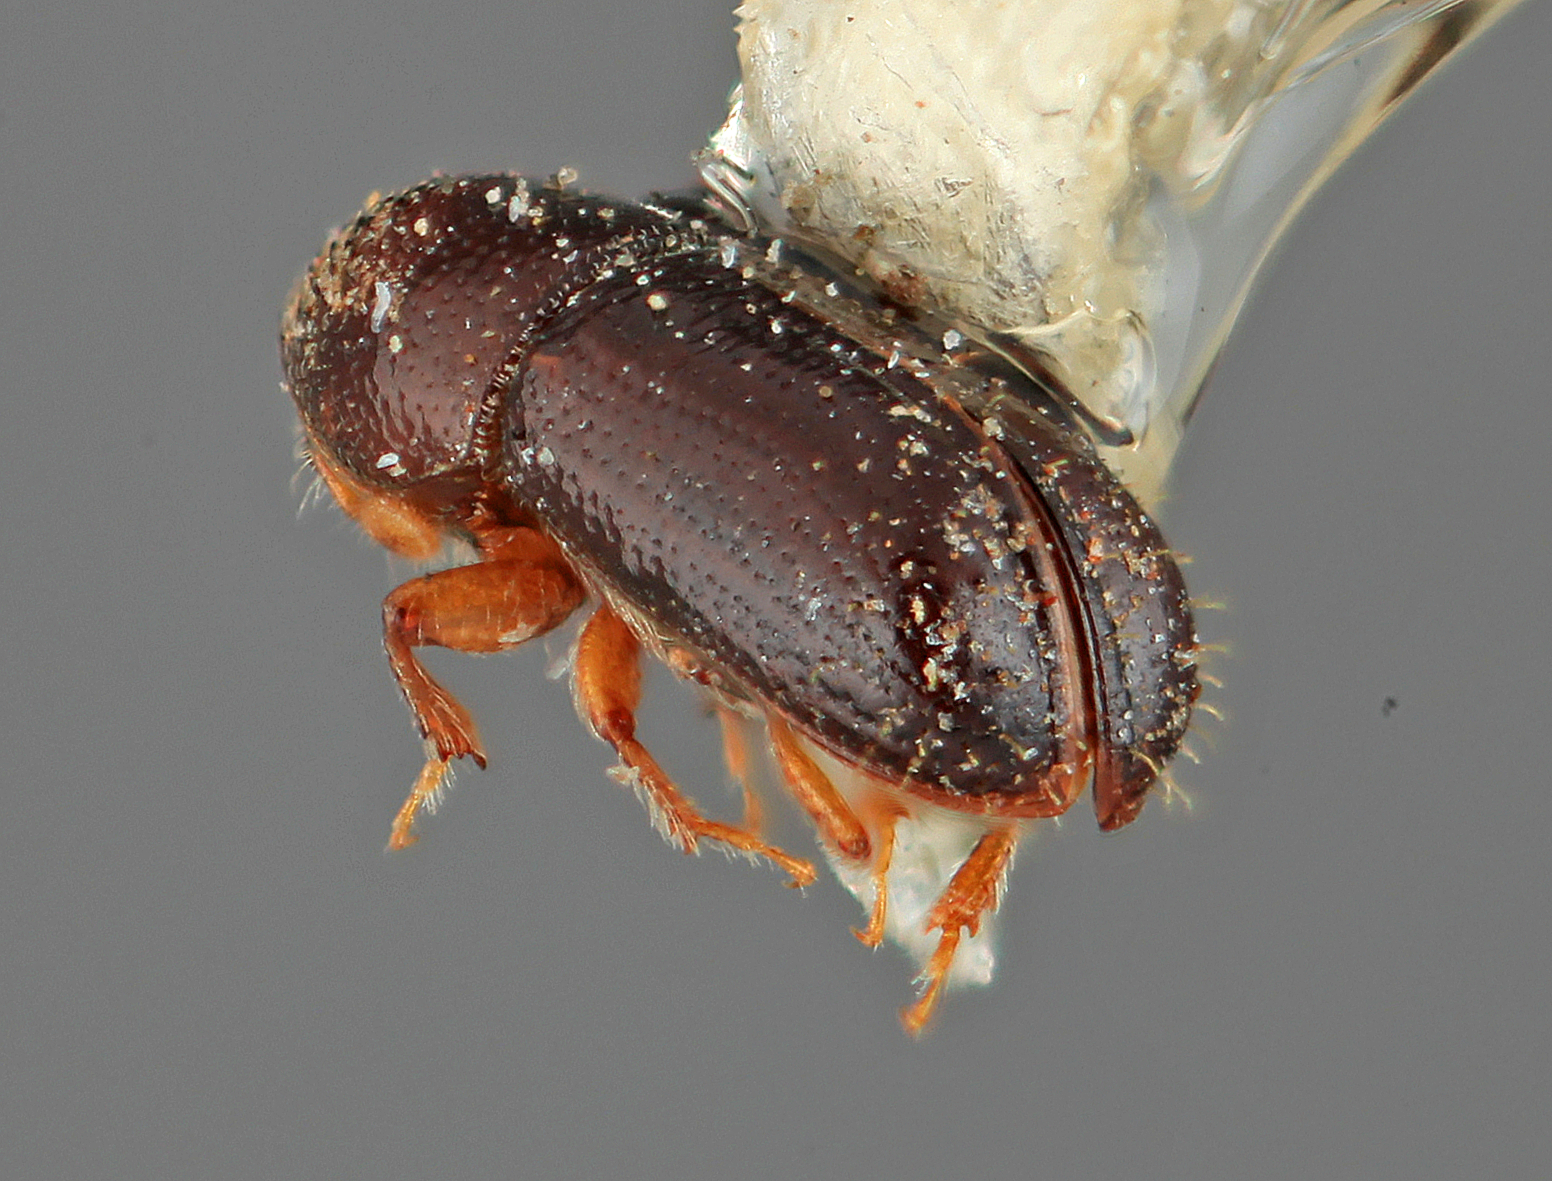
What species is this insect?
Araptus epistomalis
